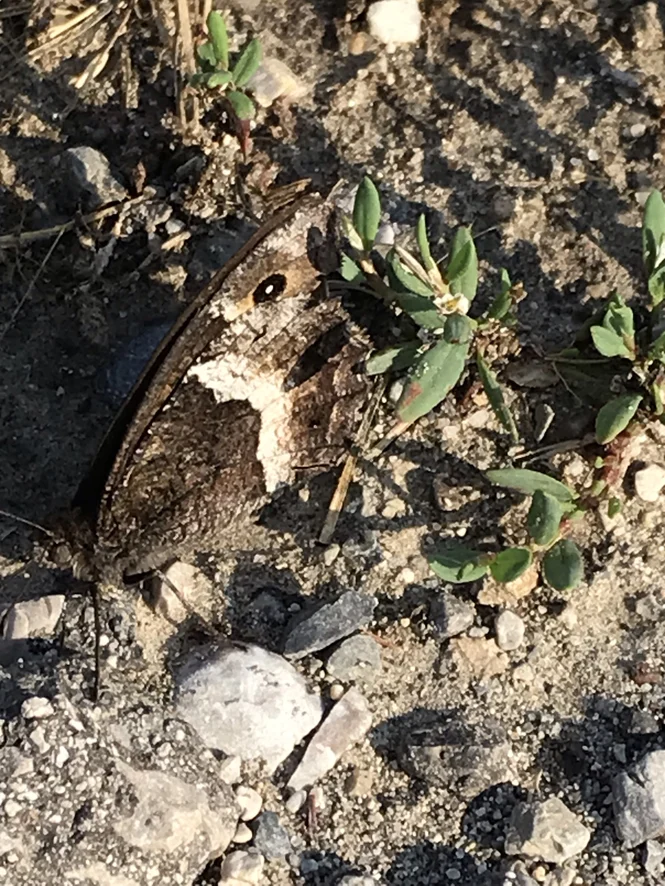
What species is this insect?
Hipparchia fagi
